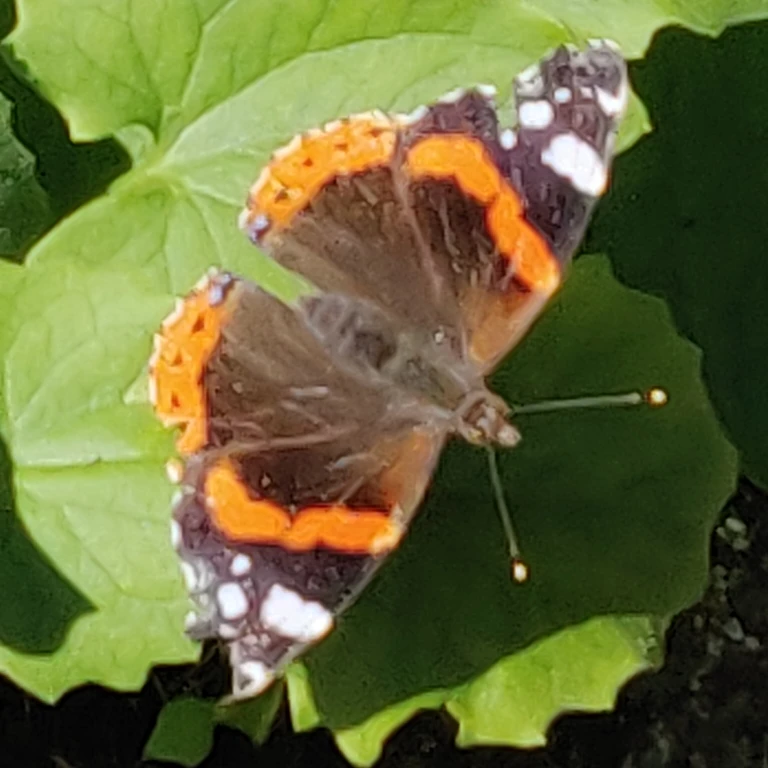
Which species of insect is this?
Vanessa atalanta
